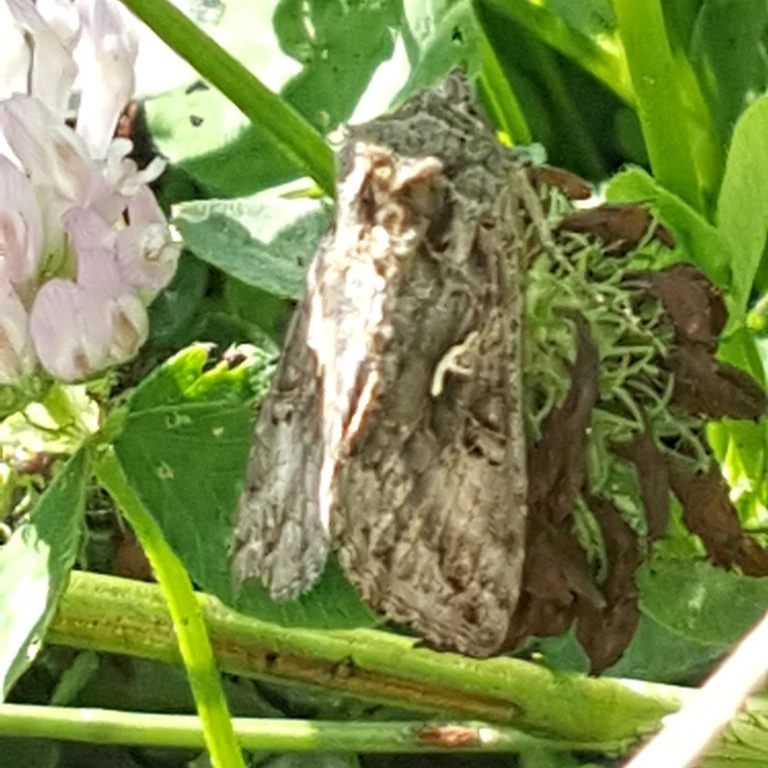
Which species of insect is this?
Autographa gamma
